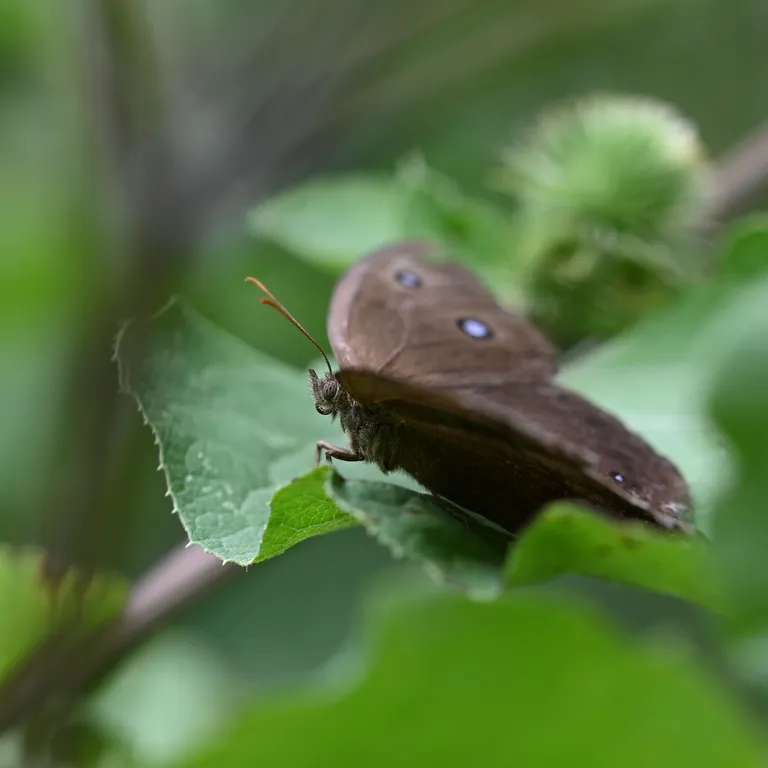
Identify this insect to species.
Minois dryas
